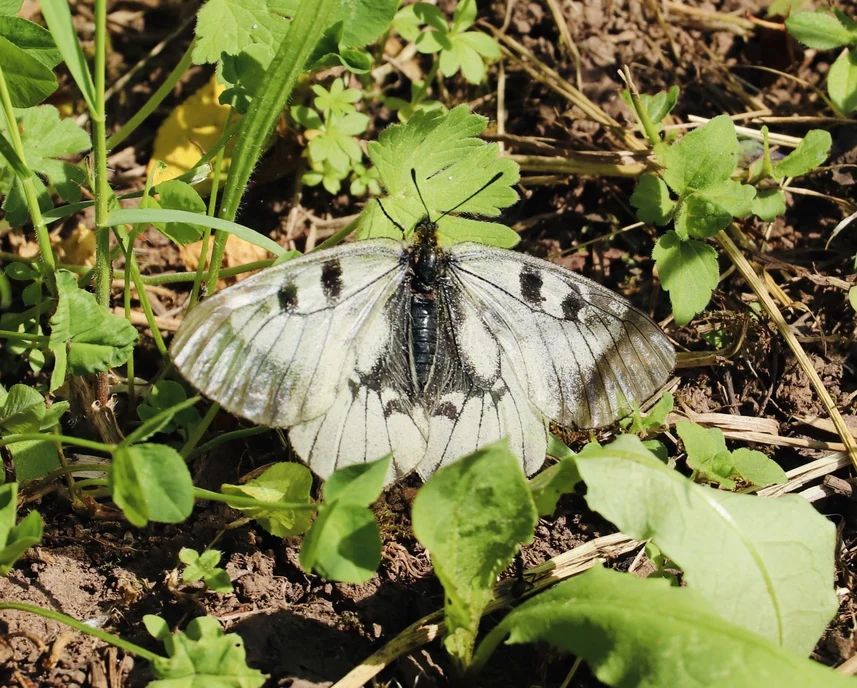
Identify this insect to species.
Parnassius mnemosyne
